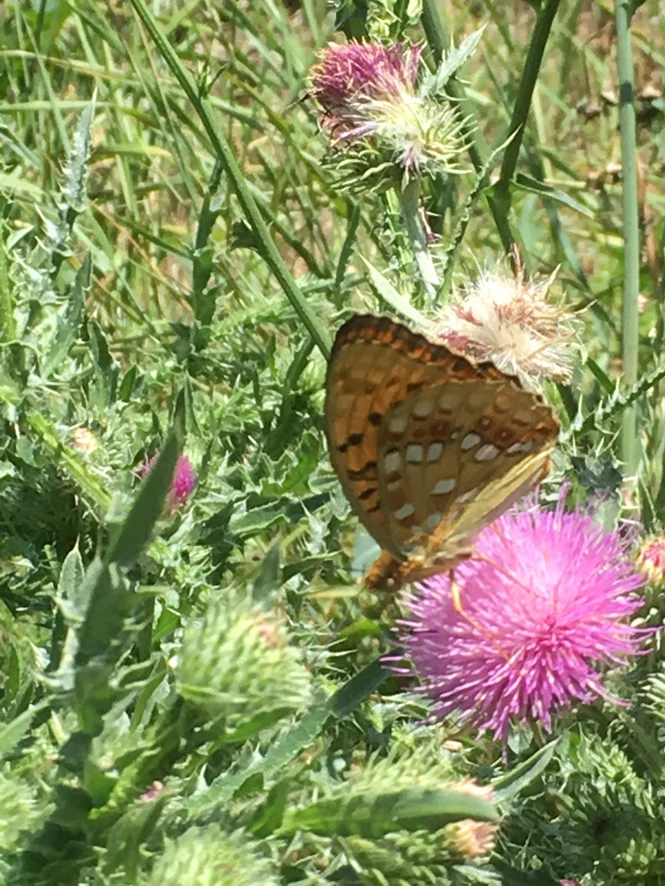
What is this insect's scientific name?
Fabriciana adippe
